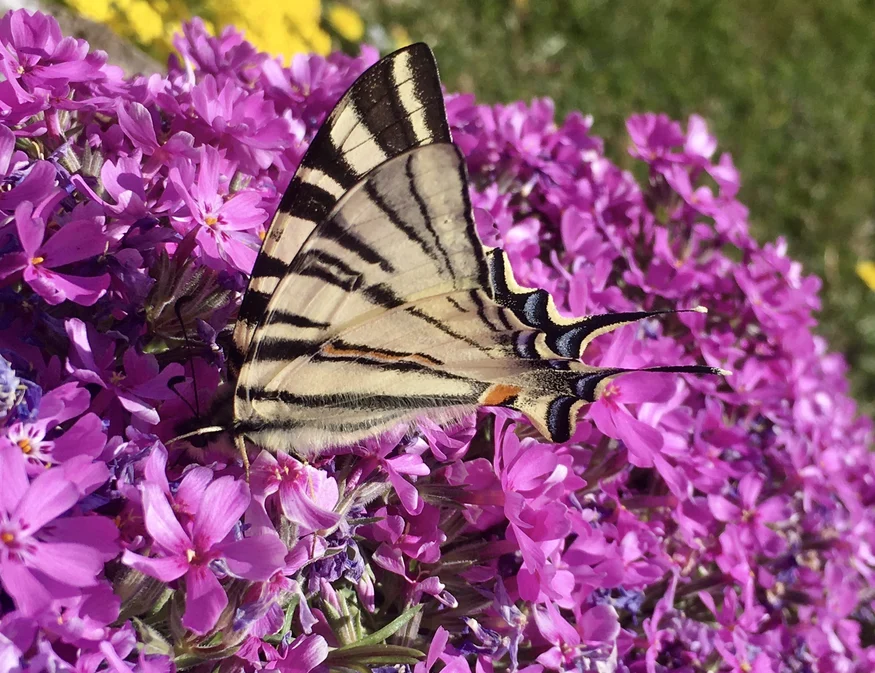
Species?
Iphiclides podalirius
